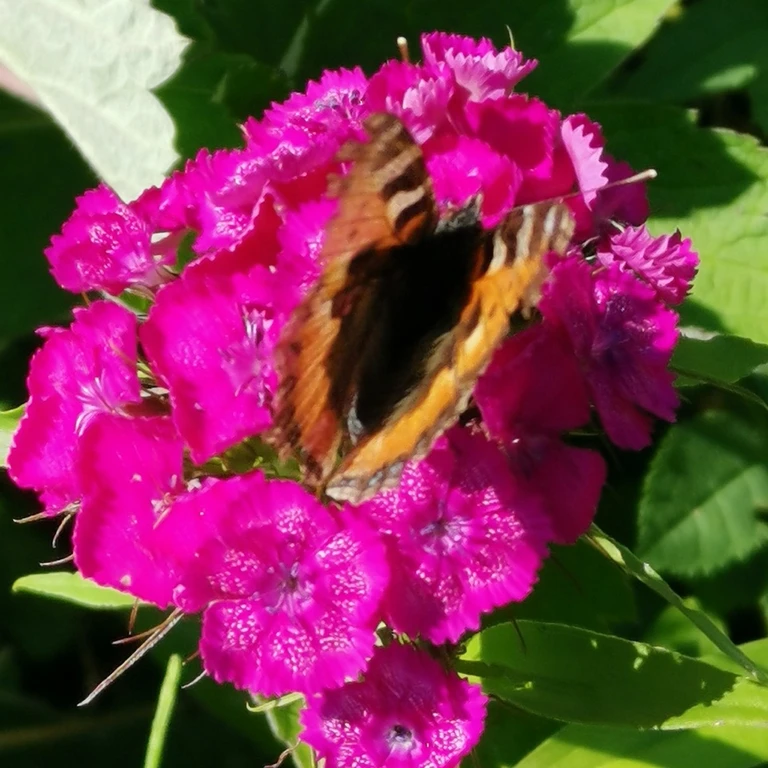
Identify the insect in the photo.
Aglais urticae
